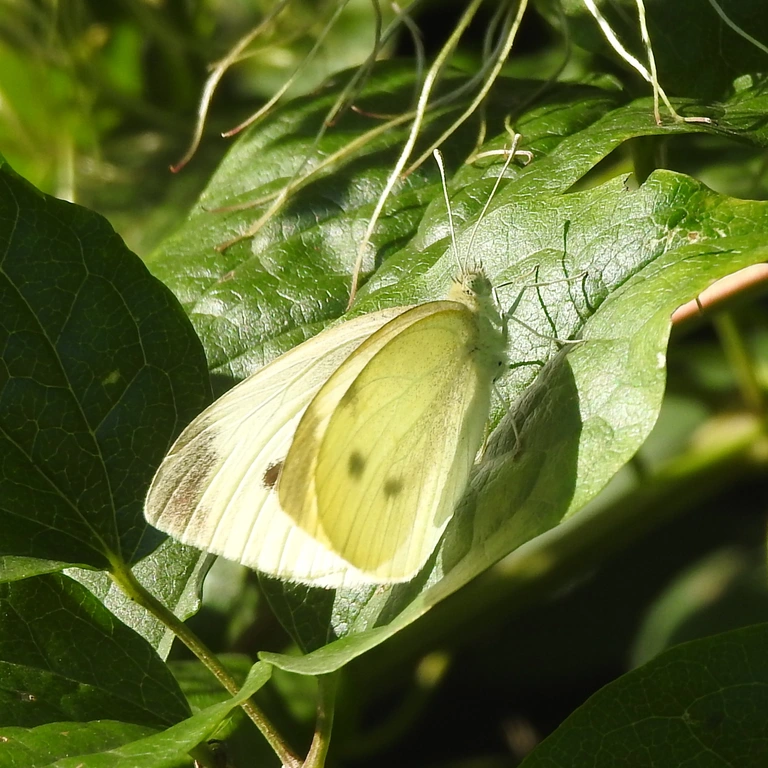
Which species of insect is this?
Pieris rapae
